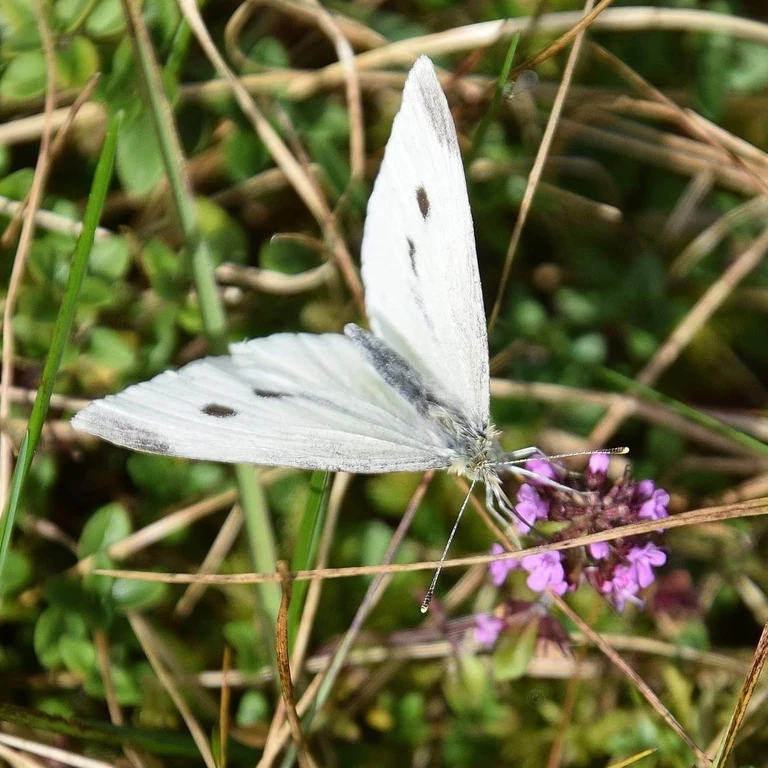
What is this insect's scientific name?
Pieris rapae
